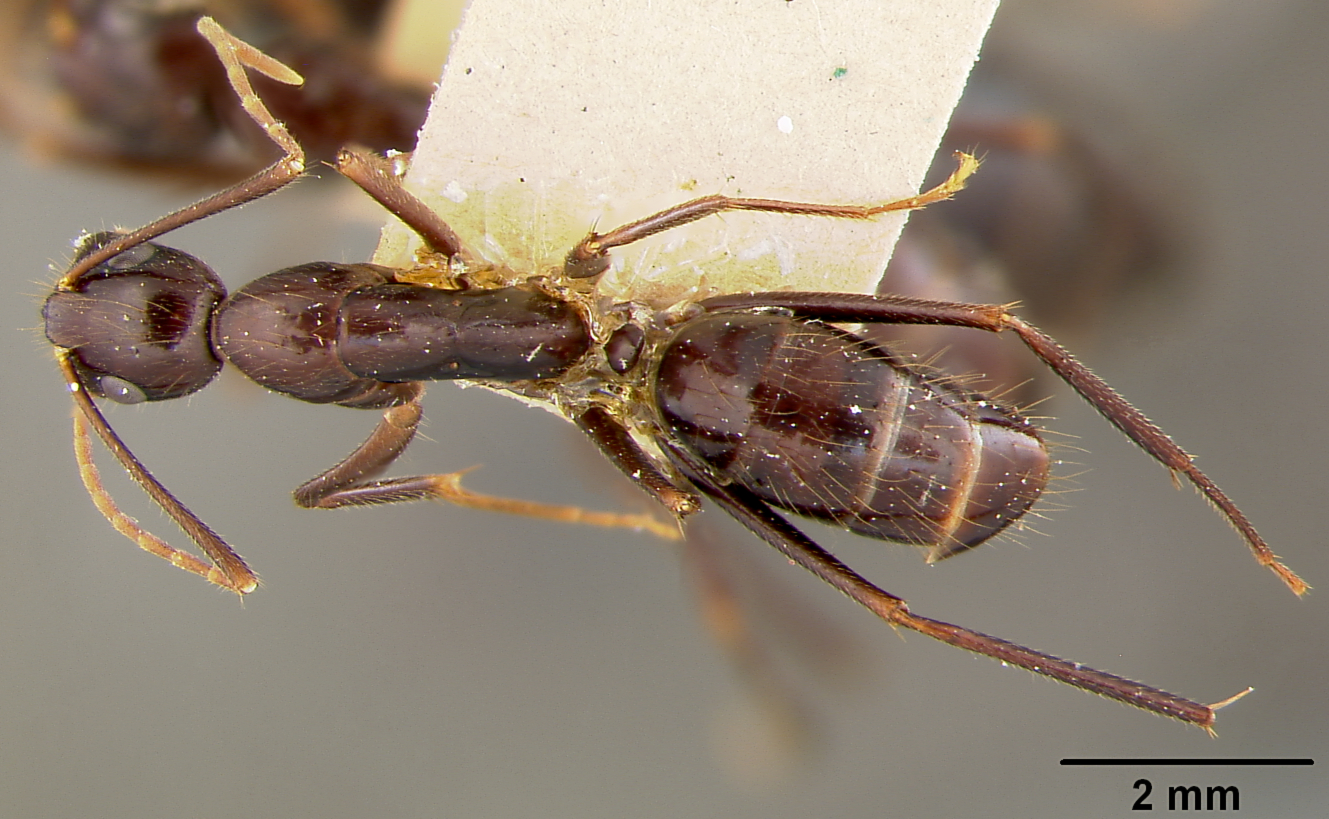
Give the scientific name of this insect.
Camponotus maculatus
